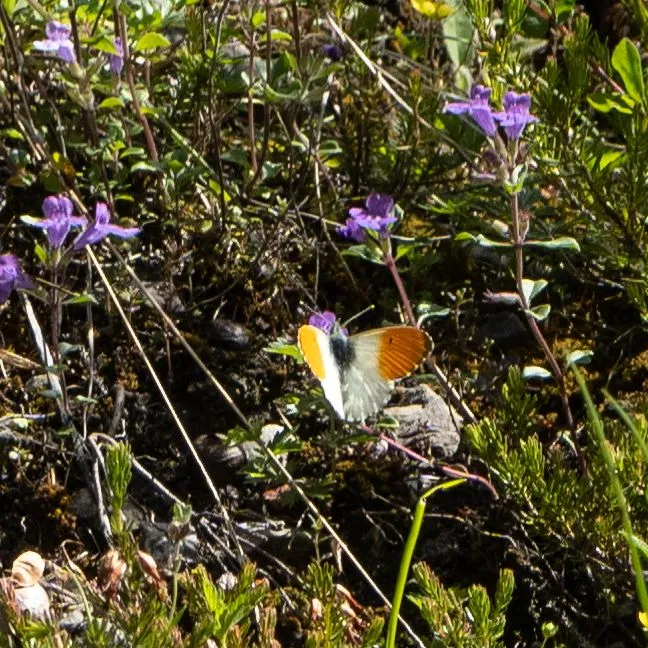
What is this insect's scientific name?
Anthocharis cardamines
